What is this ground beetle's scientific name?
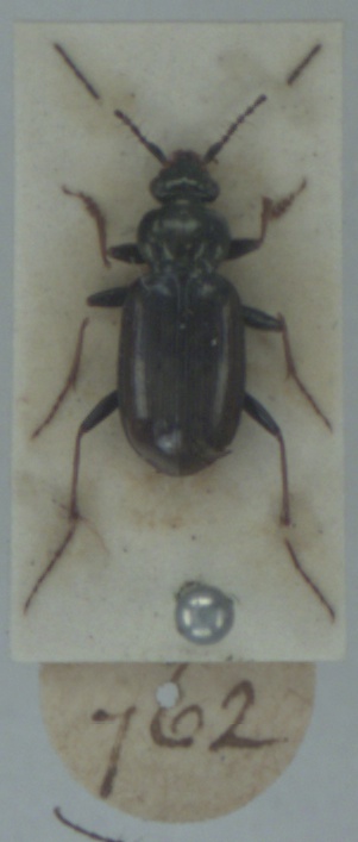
Loricera pilicornis
